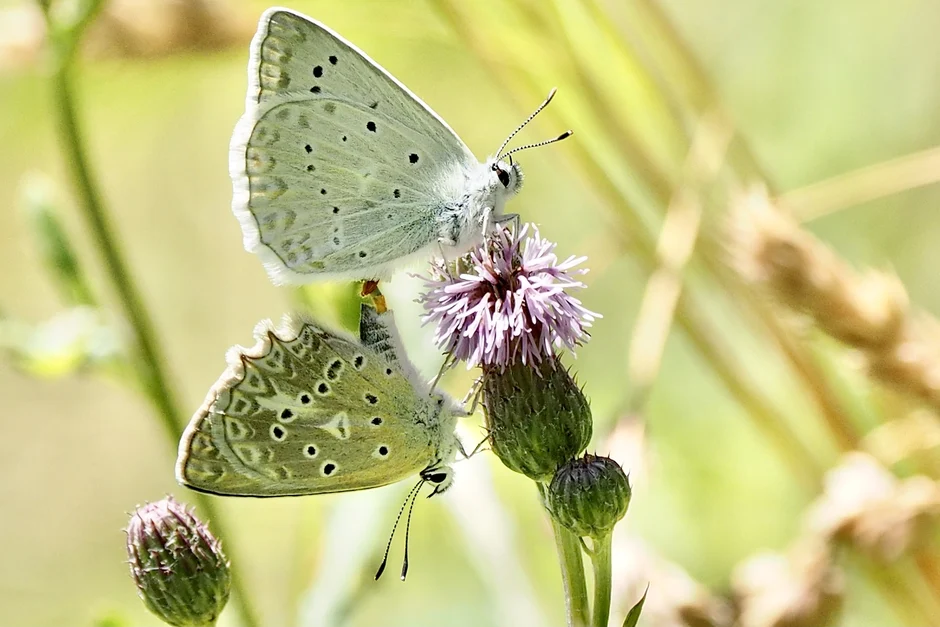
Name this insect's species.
Polyommatus daphnis
